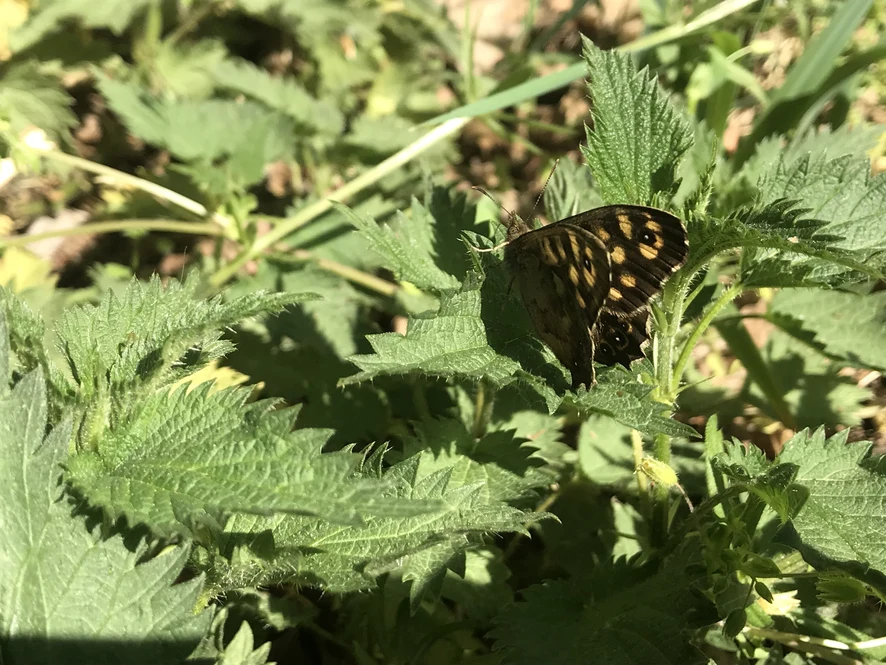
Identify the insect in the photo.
Pararge aegeria
